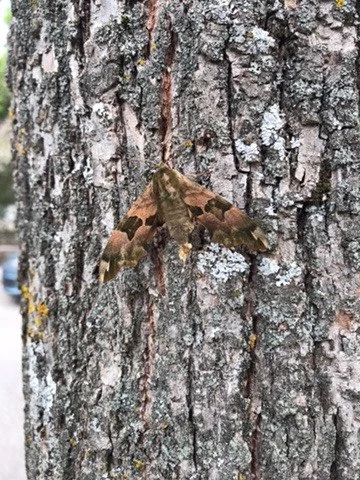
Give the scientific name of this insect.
Mimas tiliae
